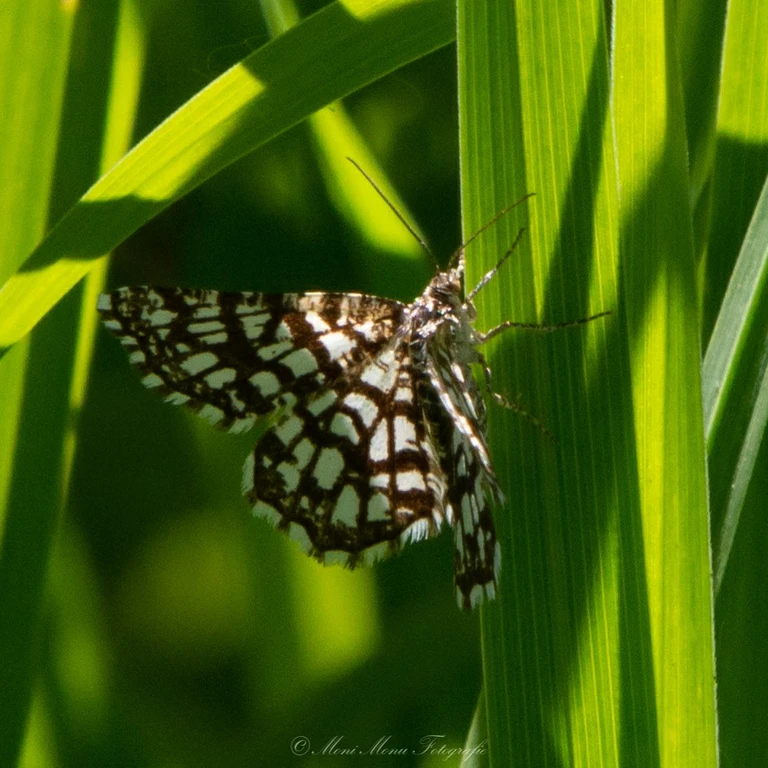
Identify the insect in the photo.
Chiasmia clathrata
